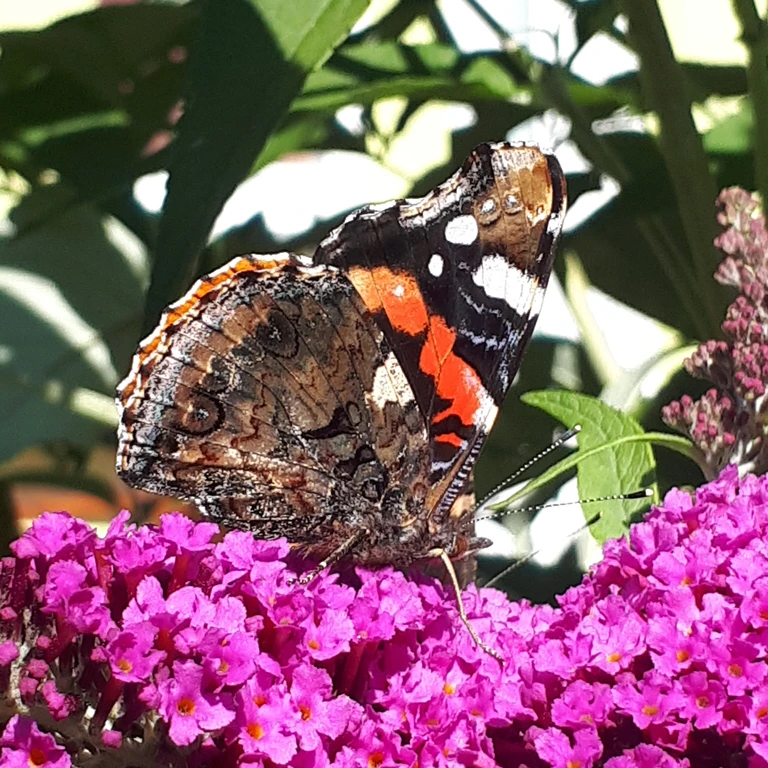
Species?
Vanessa atalanta
